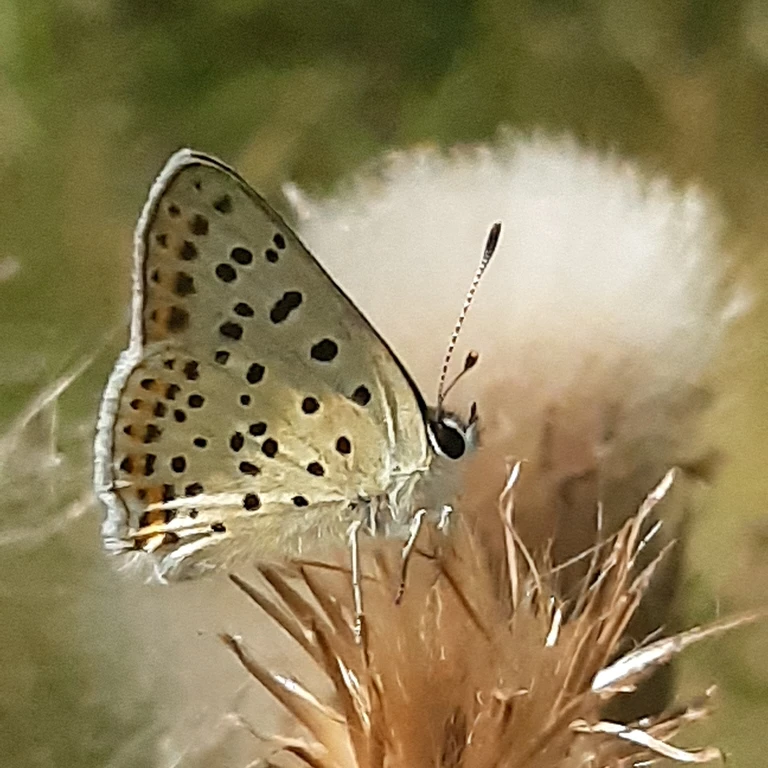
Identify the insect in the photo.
Lycaena tityrus (also Loweia tityrus)
